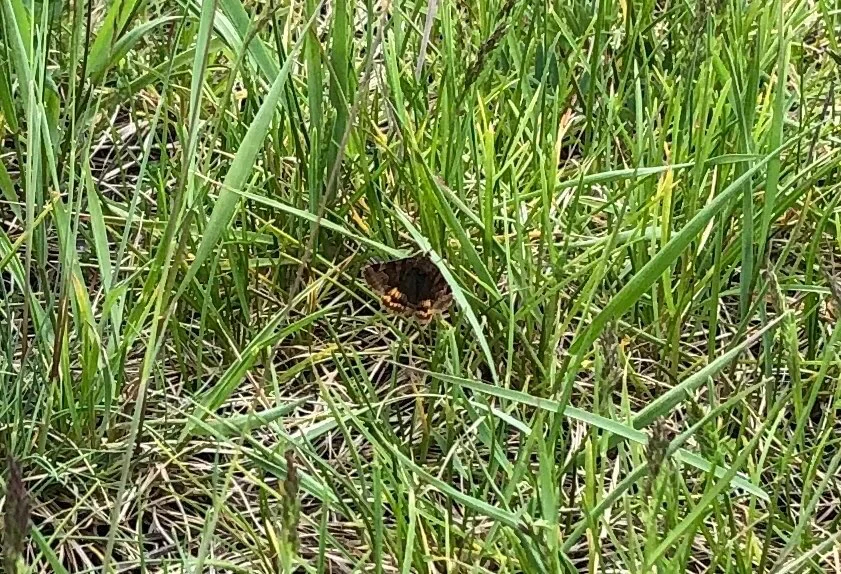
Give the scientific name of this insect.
Euclidia glyphica
